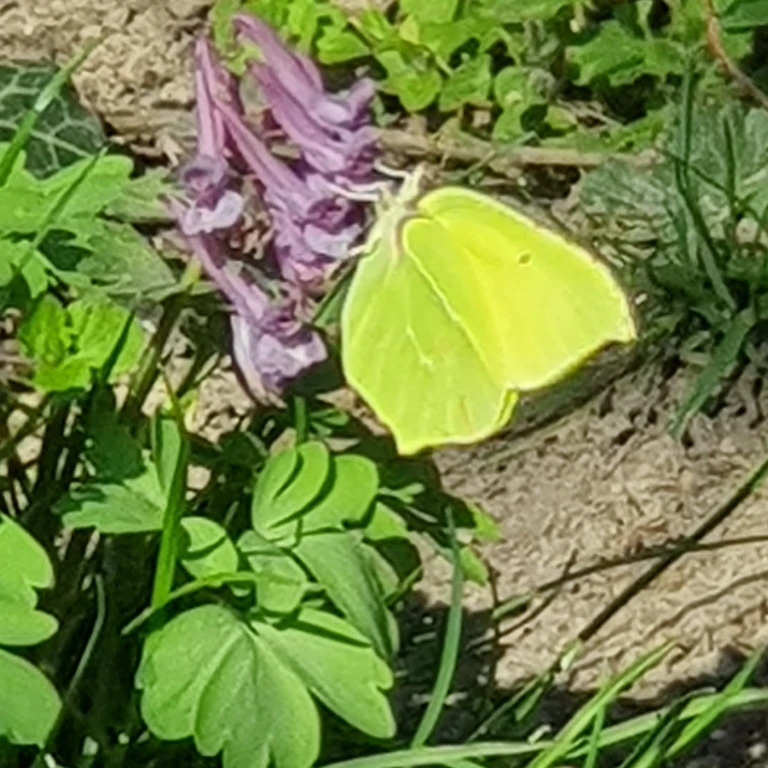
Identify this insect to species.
Gonepteryx rhamni
